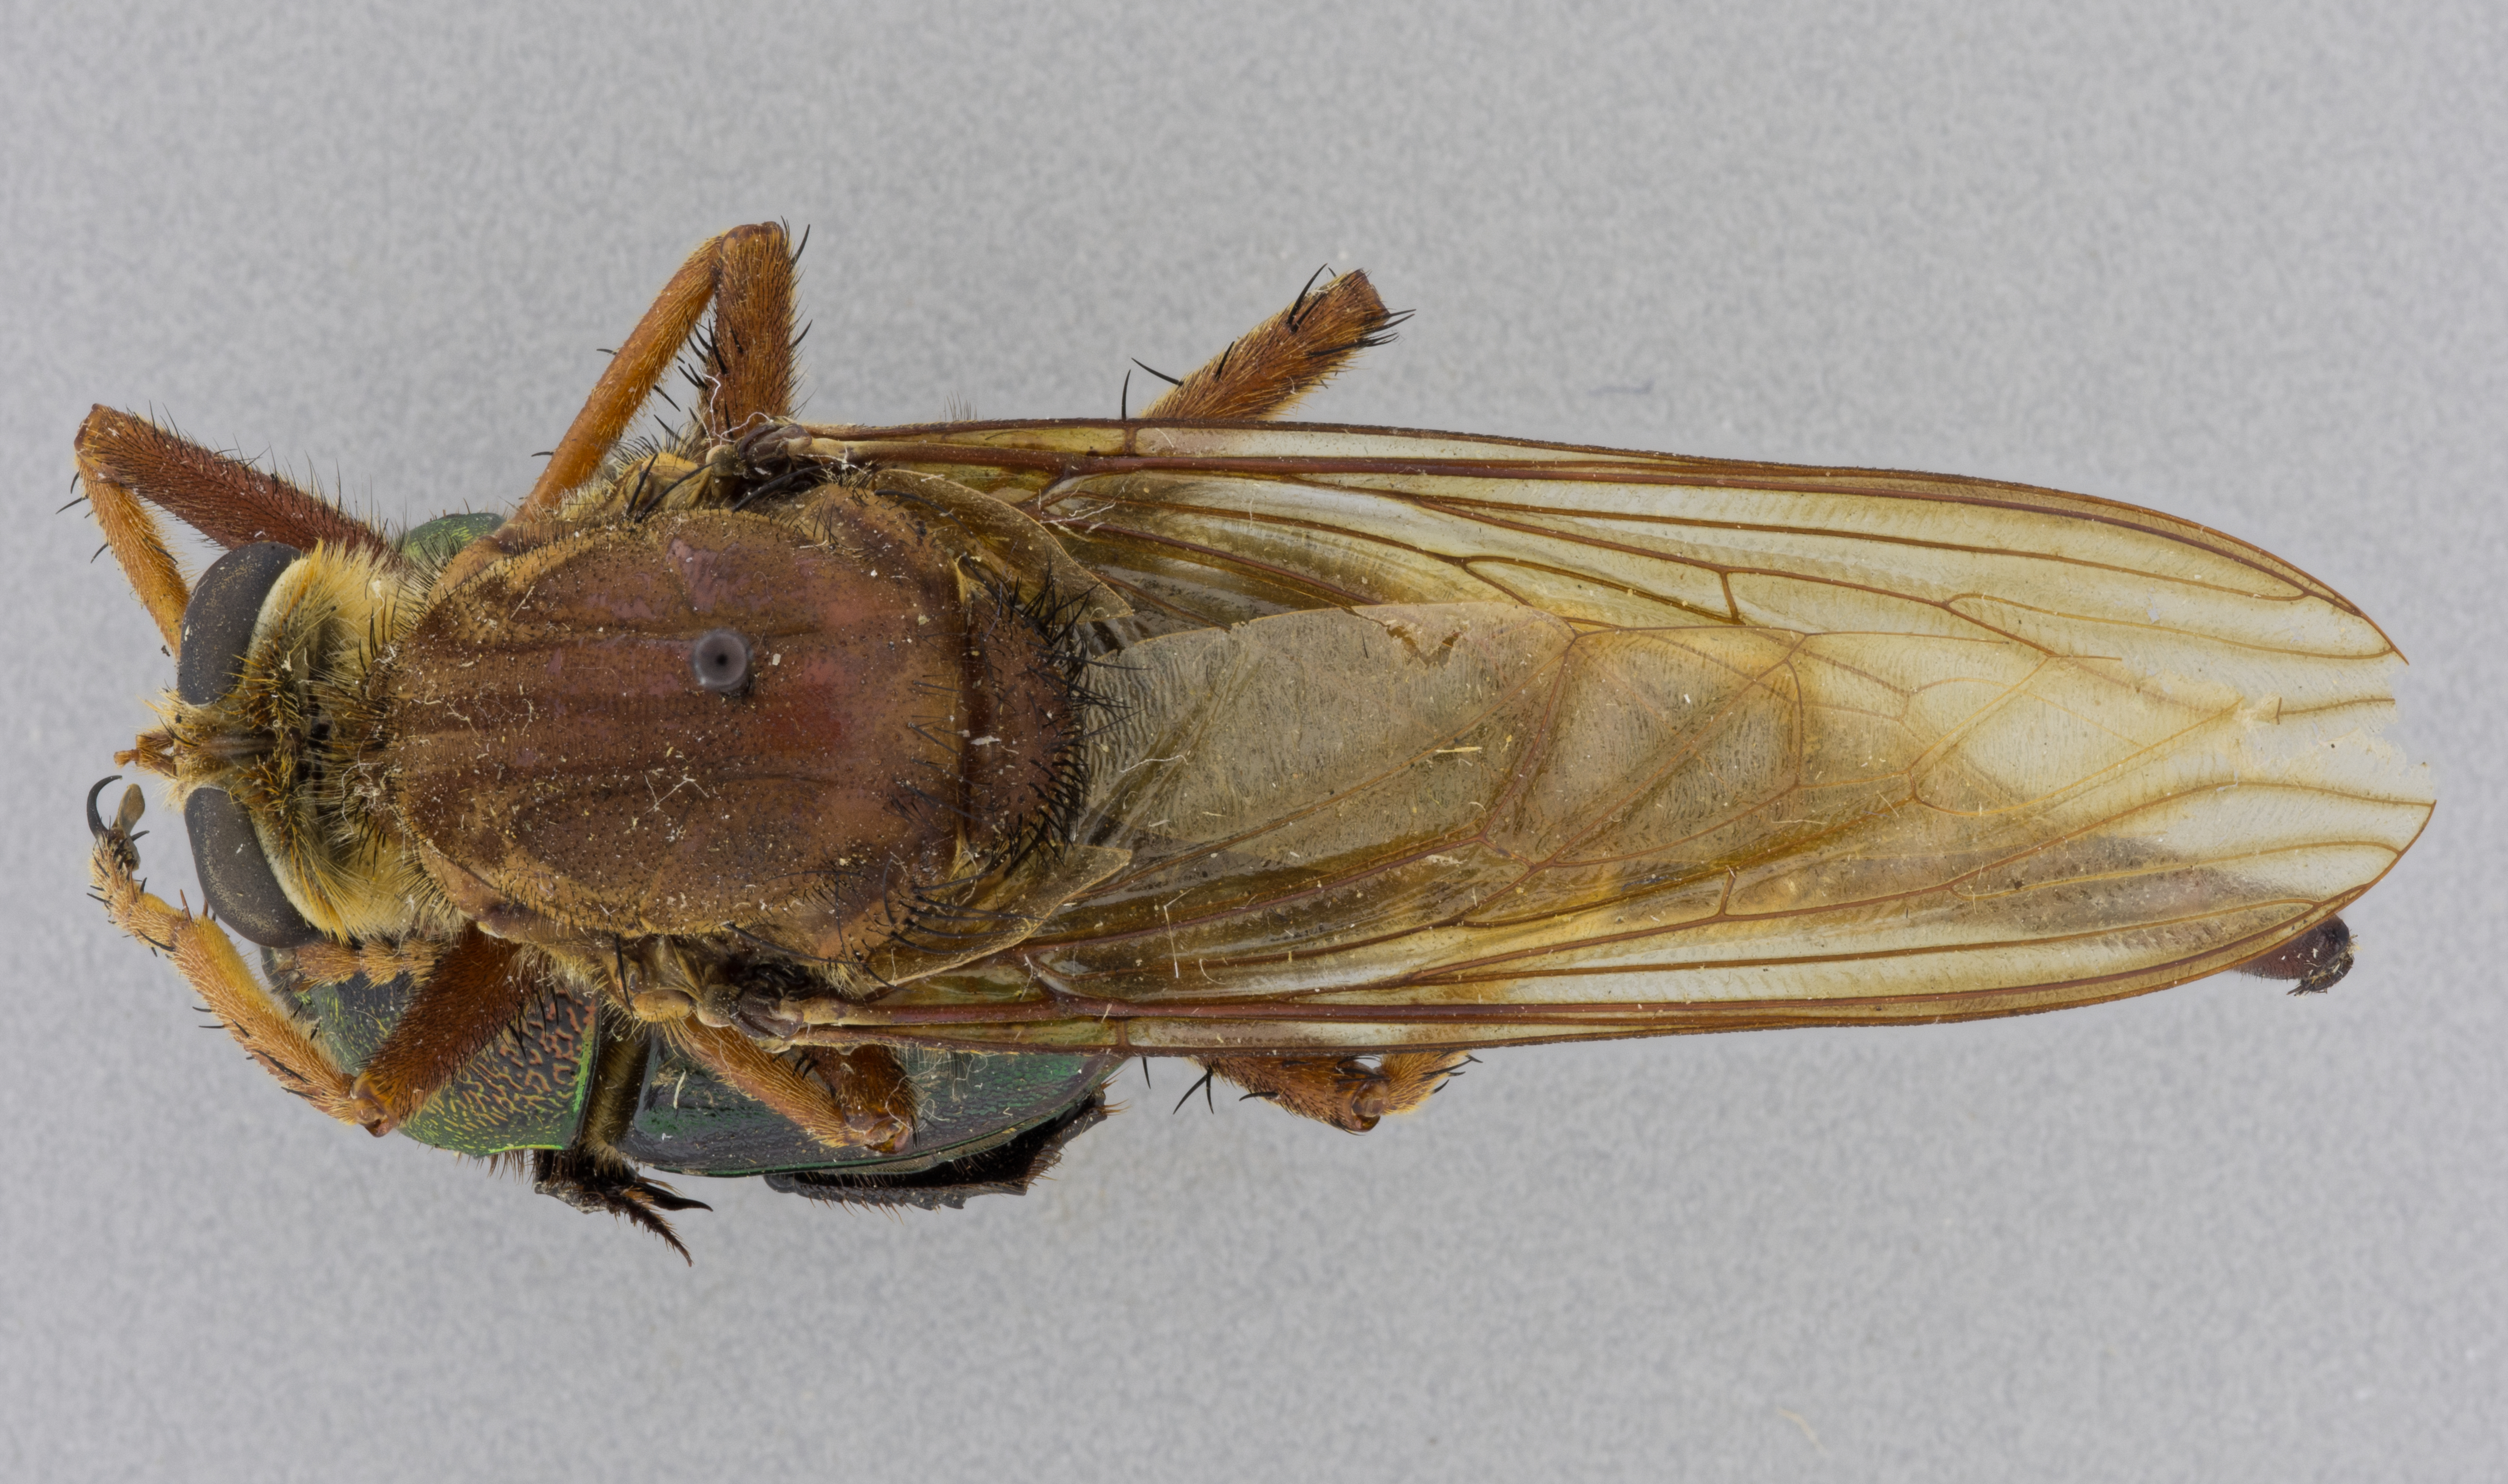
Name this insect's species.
Proctacanthus heros
